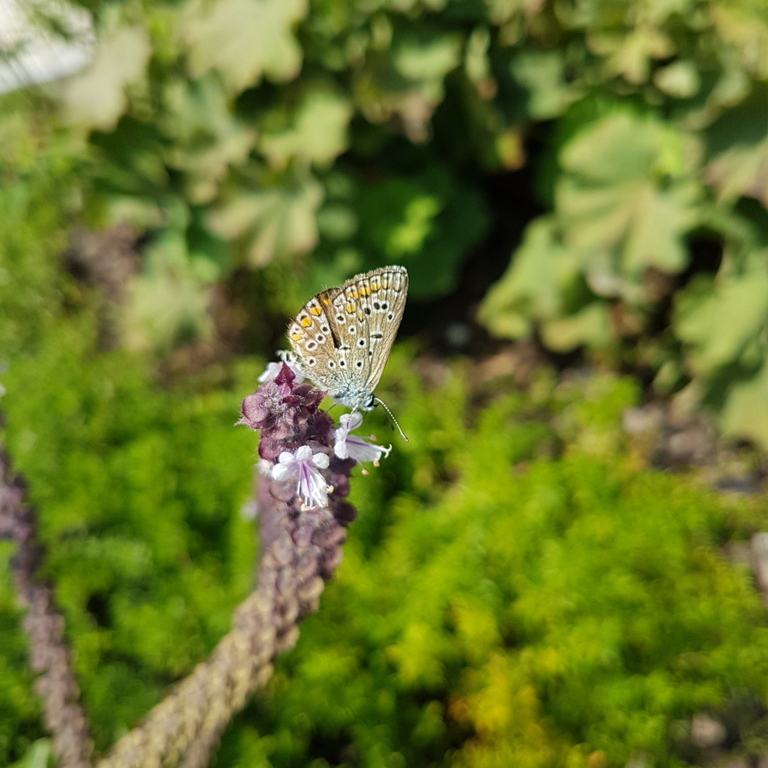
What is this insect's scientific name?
Polyommatus icarus
